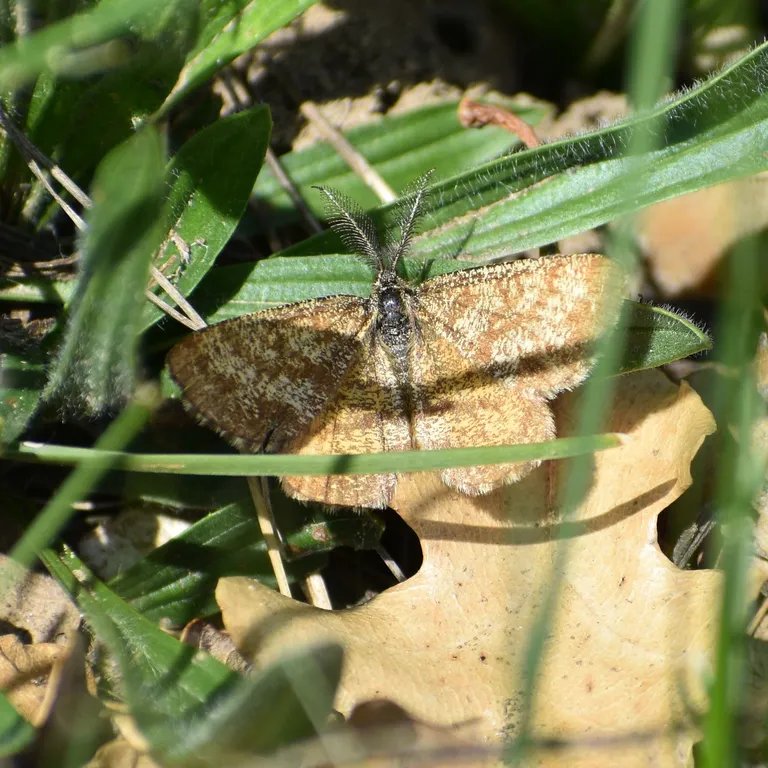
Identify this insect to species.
Ematurga atomaria
